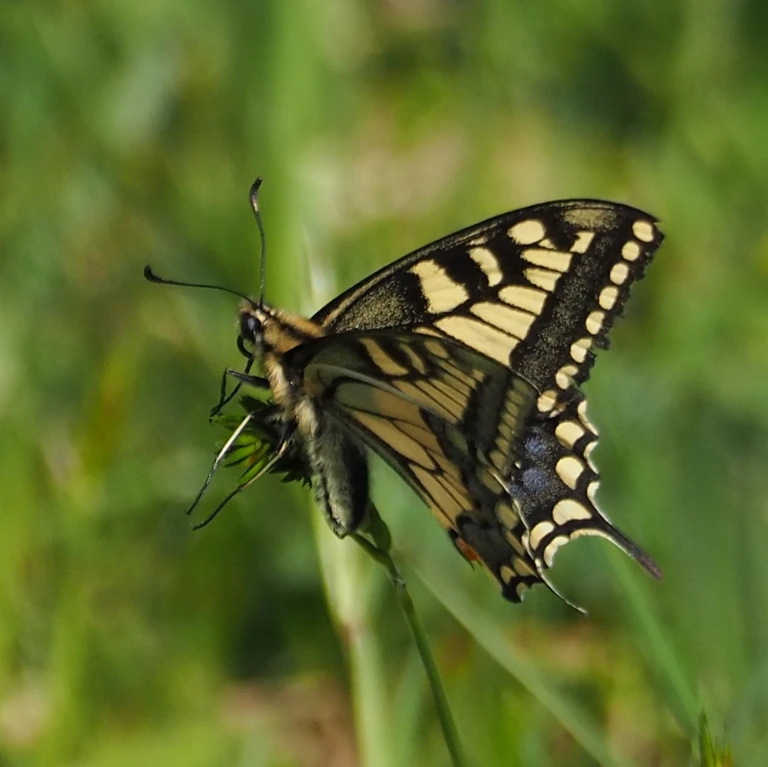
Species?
Papilio machaon
